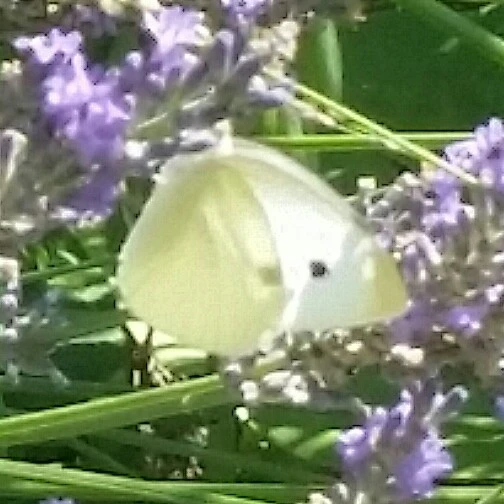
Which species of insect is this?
Pieris rapae
